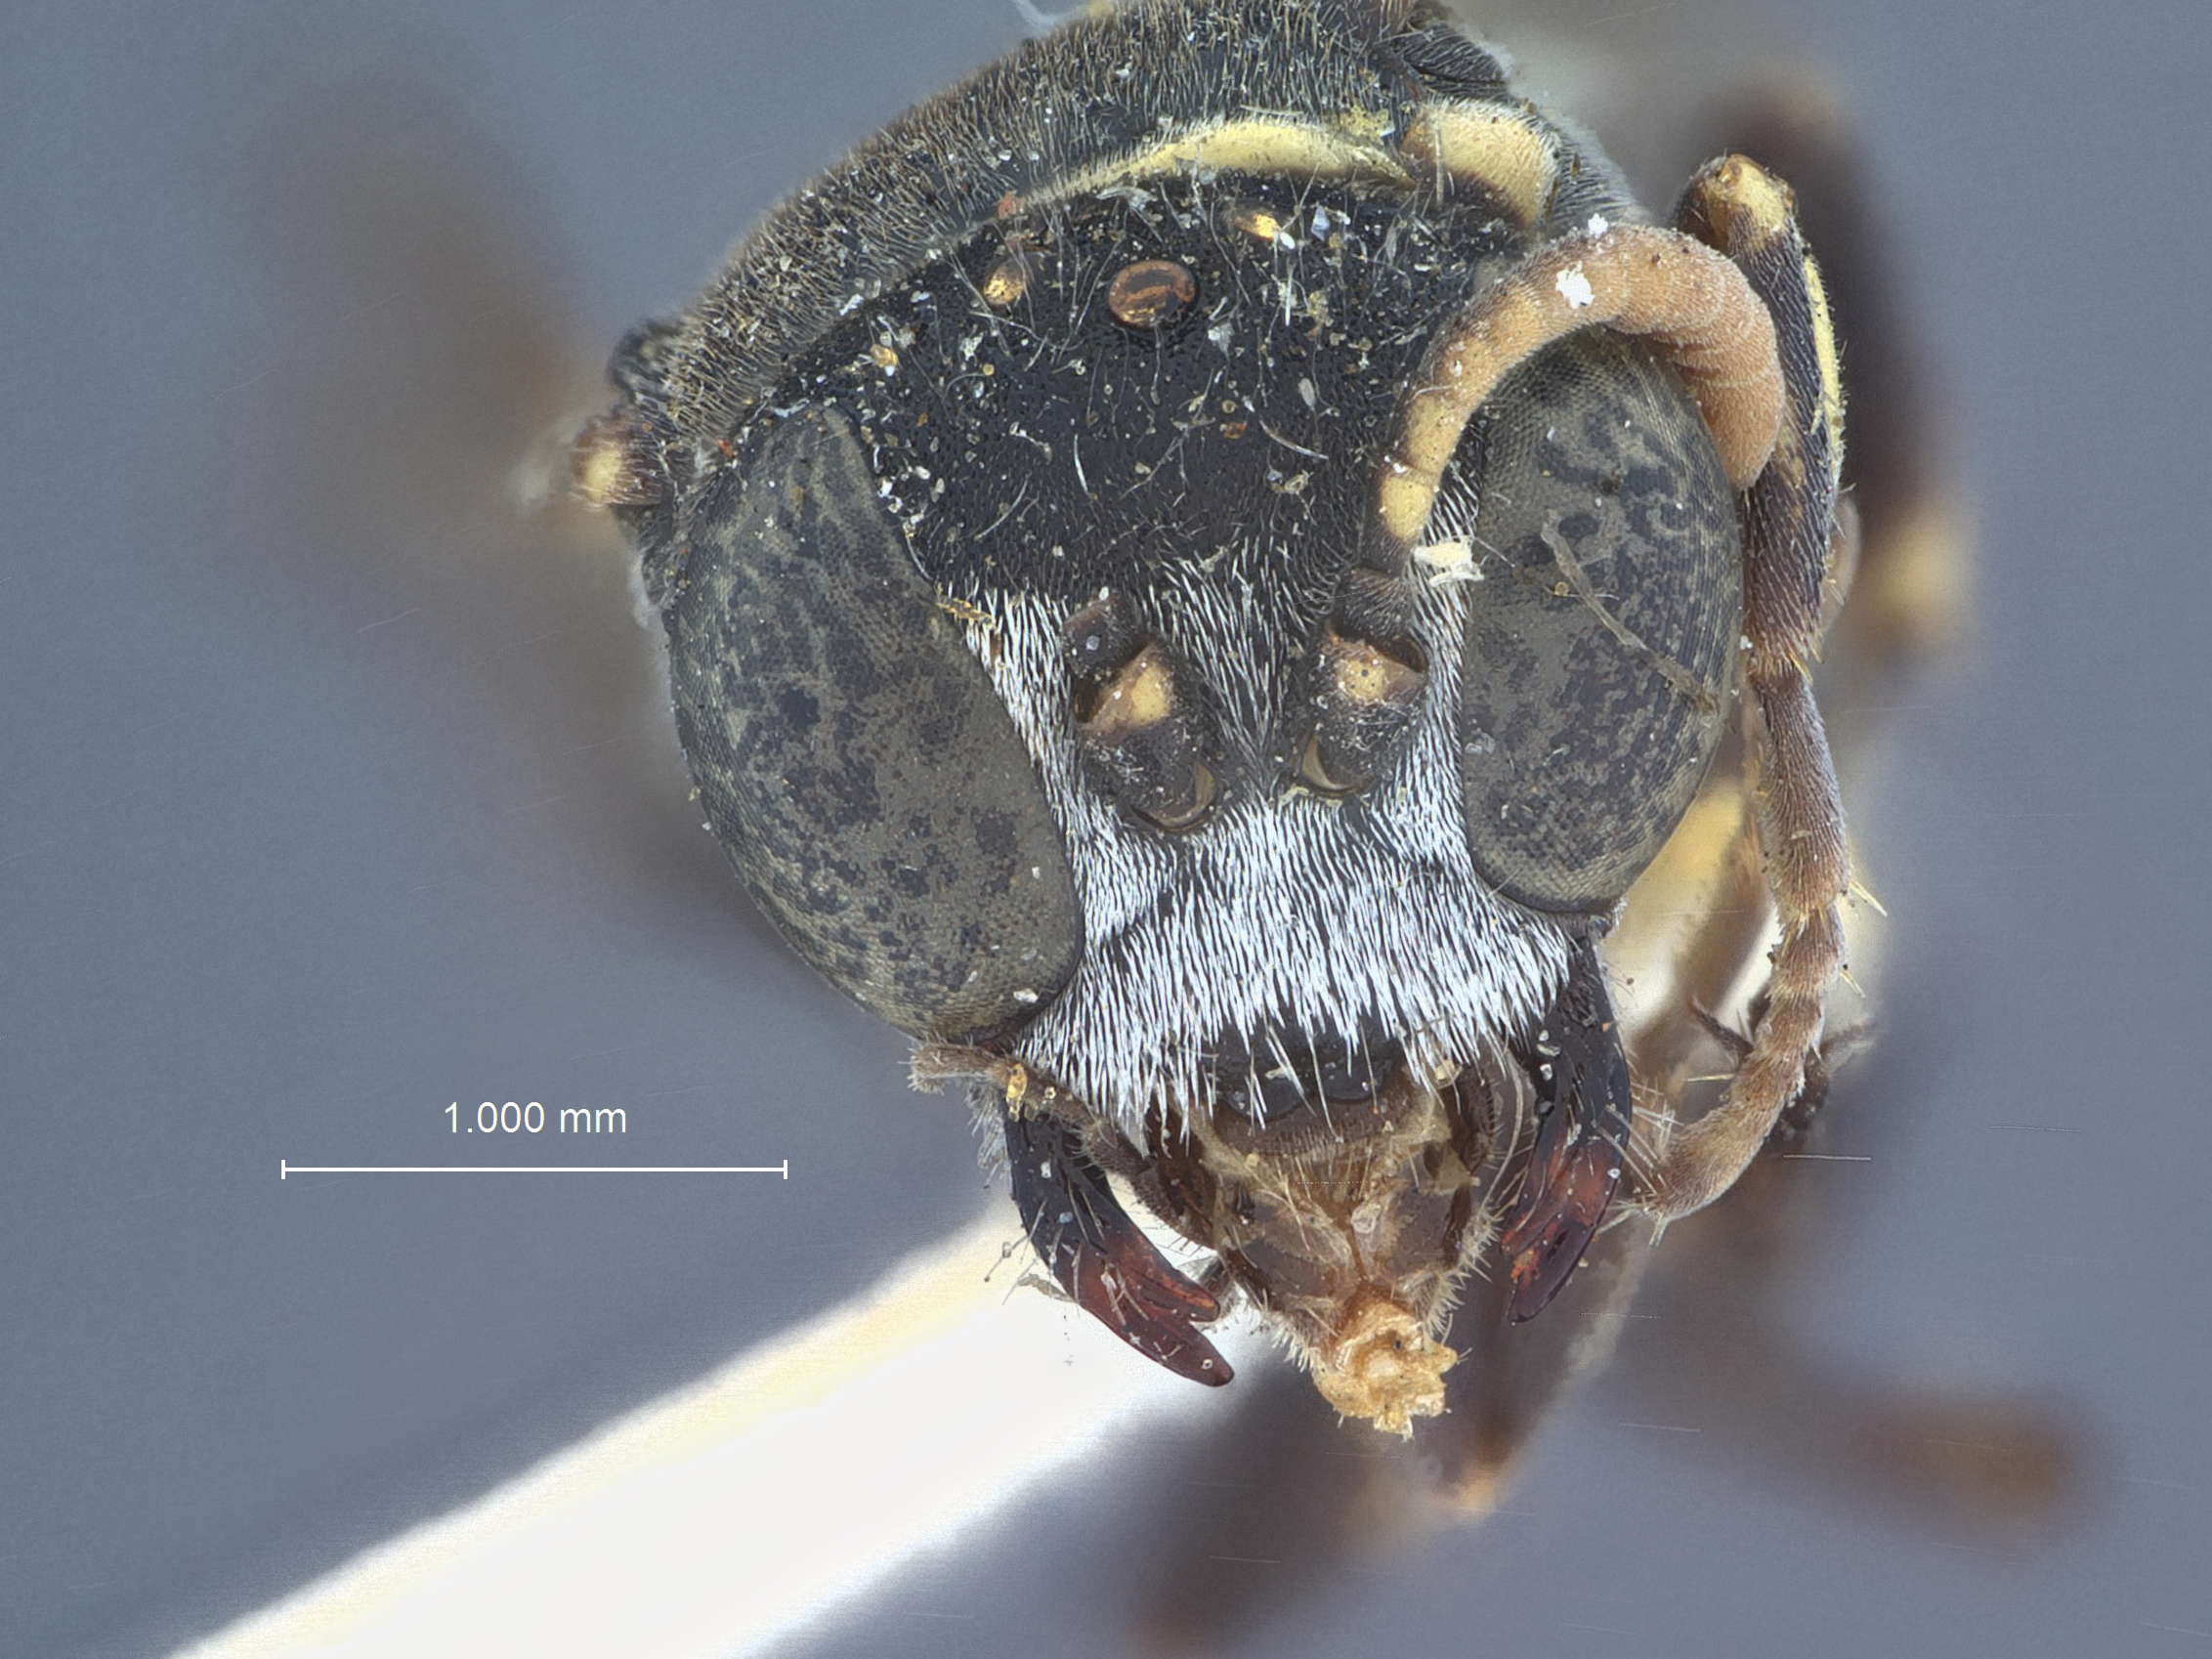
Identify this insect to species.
Arigorytes smohalla
